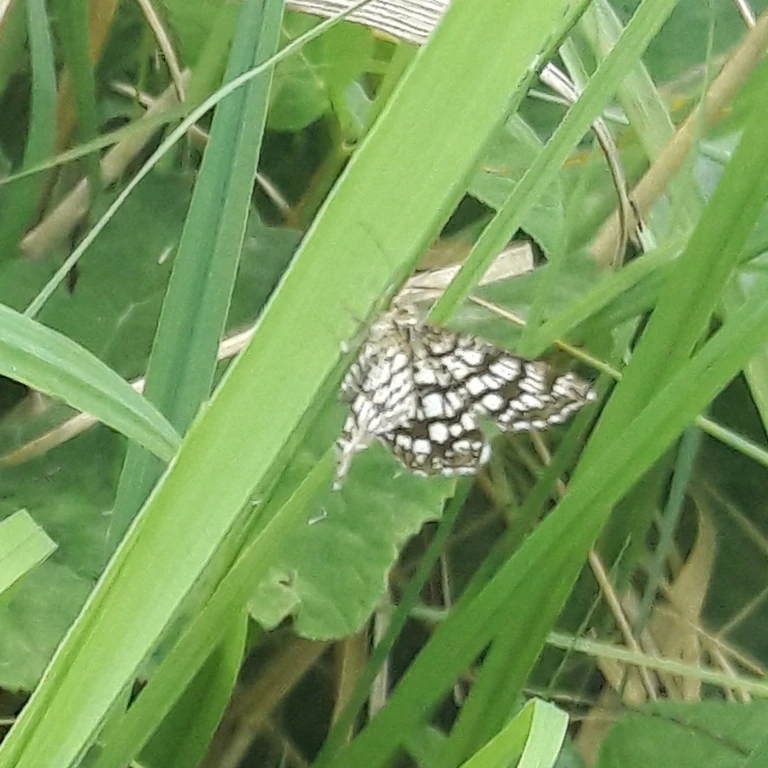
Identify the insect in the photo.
Chiasmia clathrata
